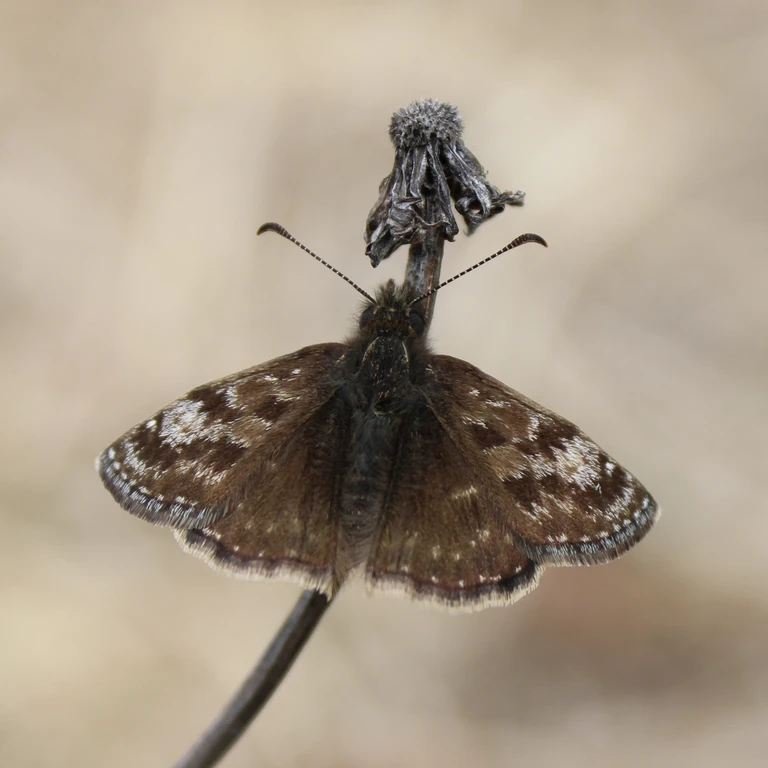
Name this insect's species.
Erynnis tages
